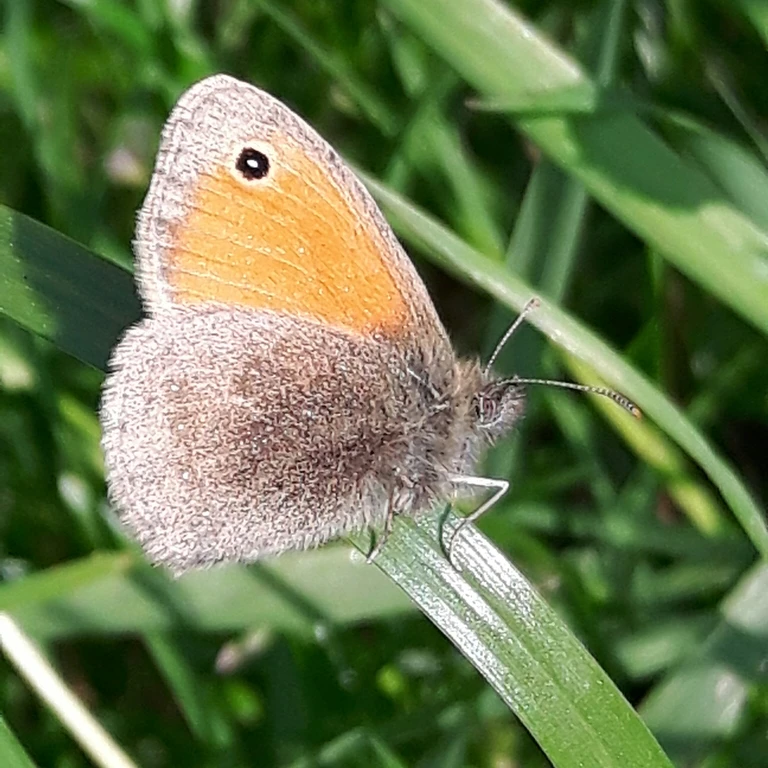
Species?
Coenonympha pamphilus
